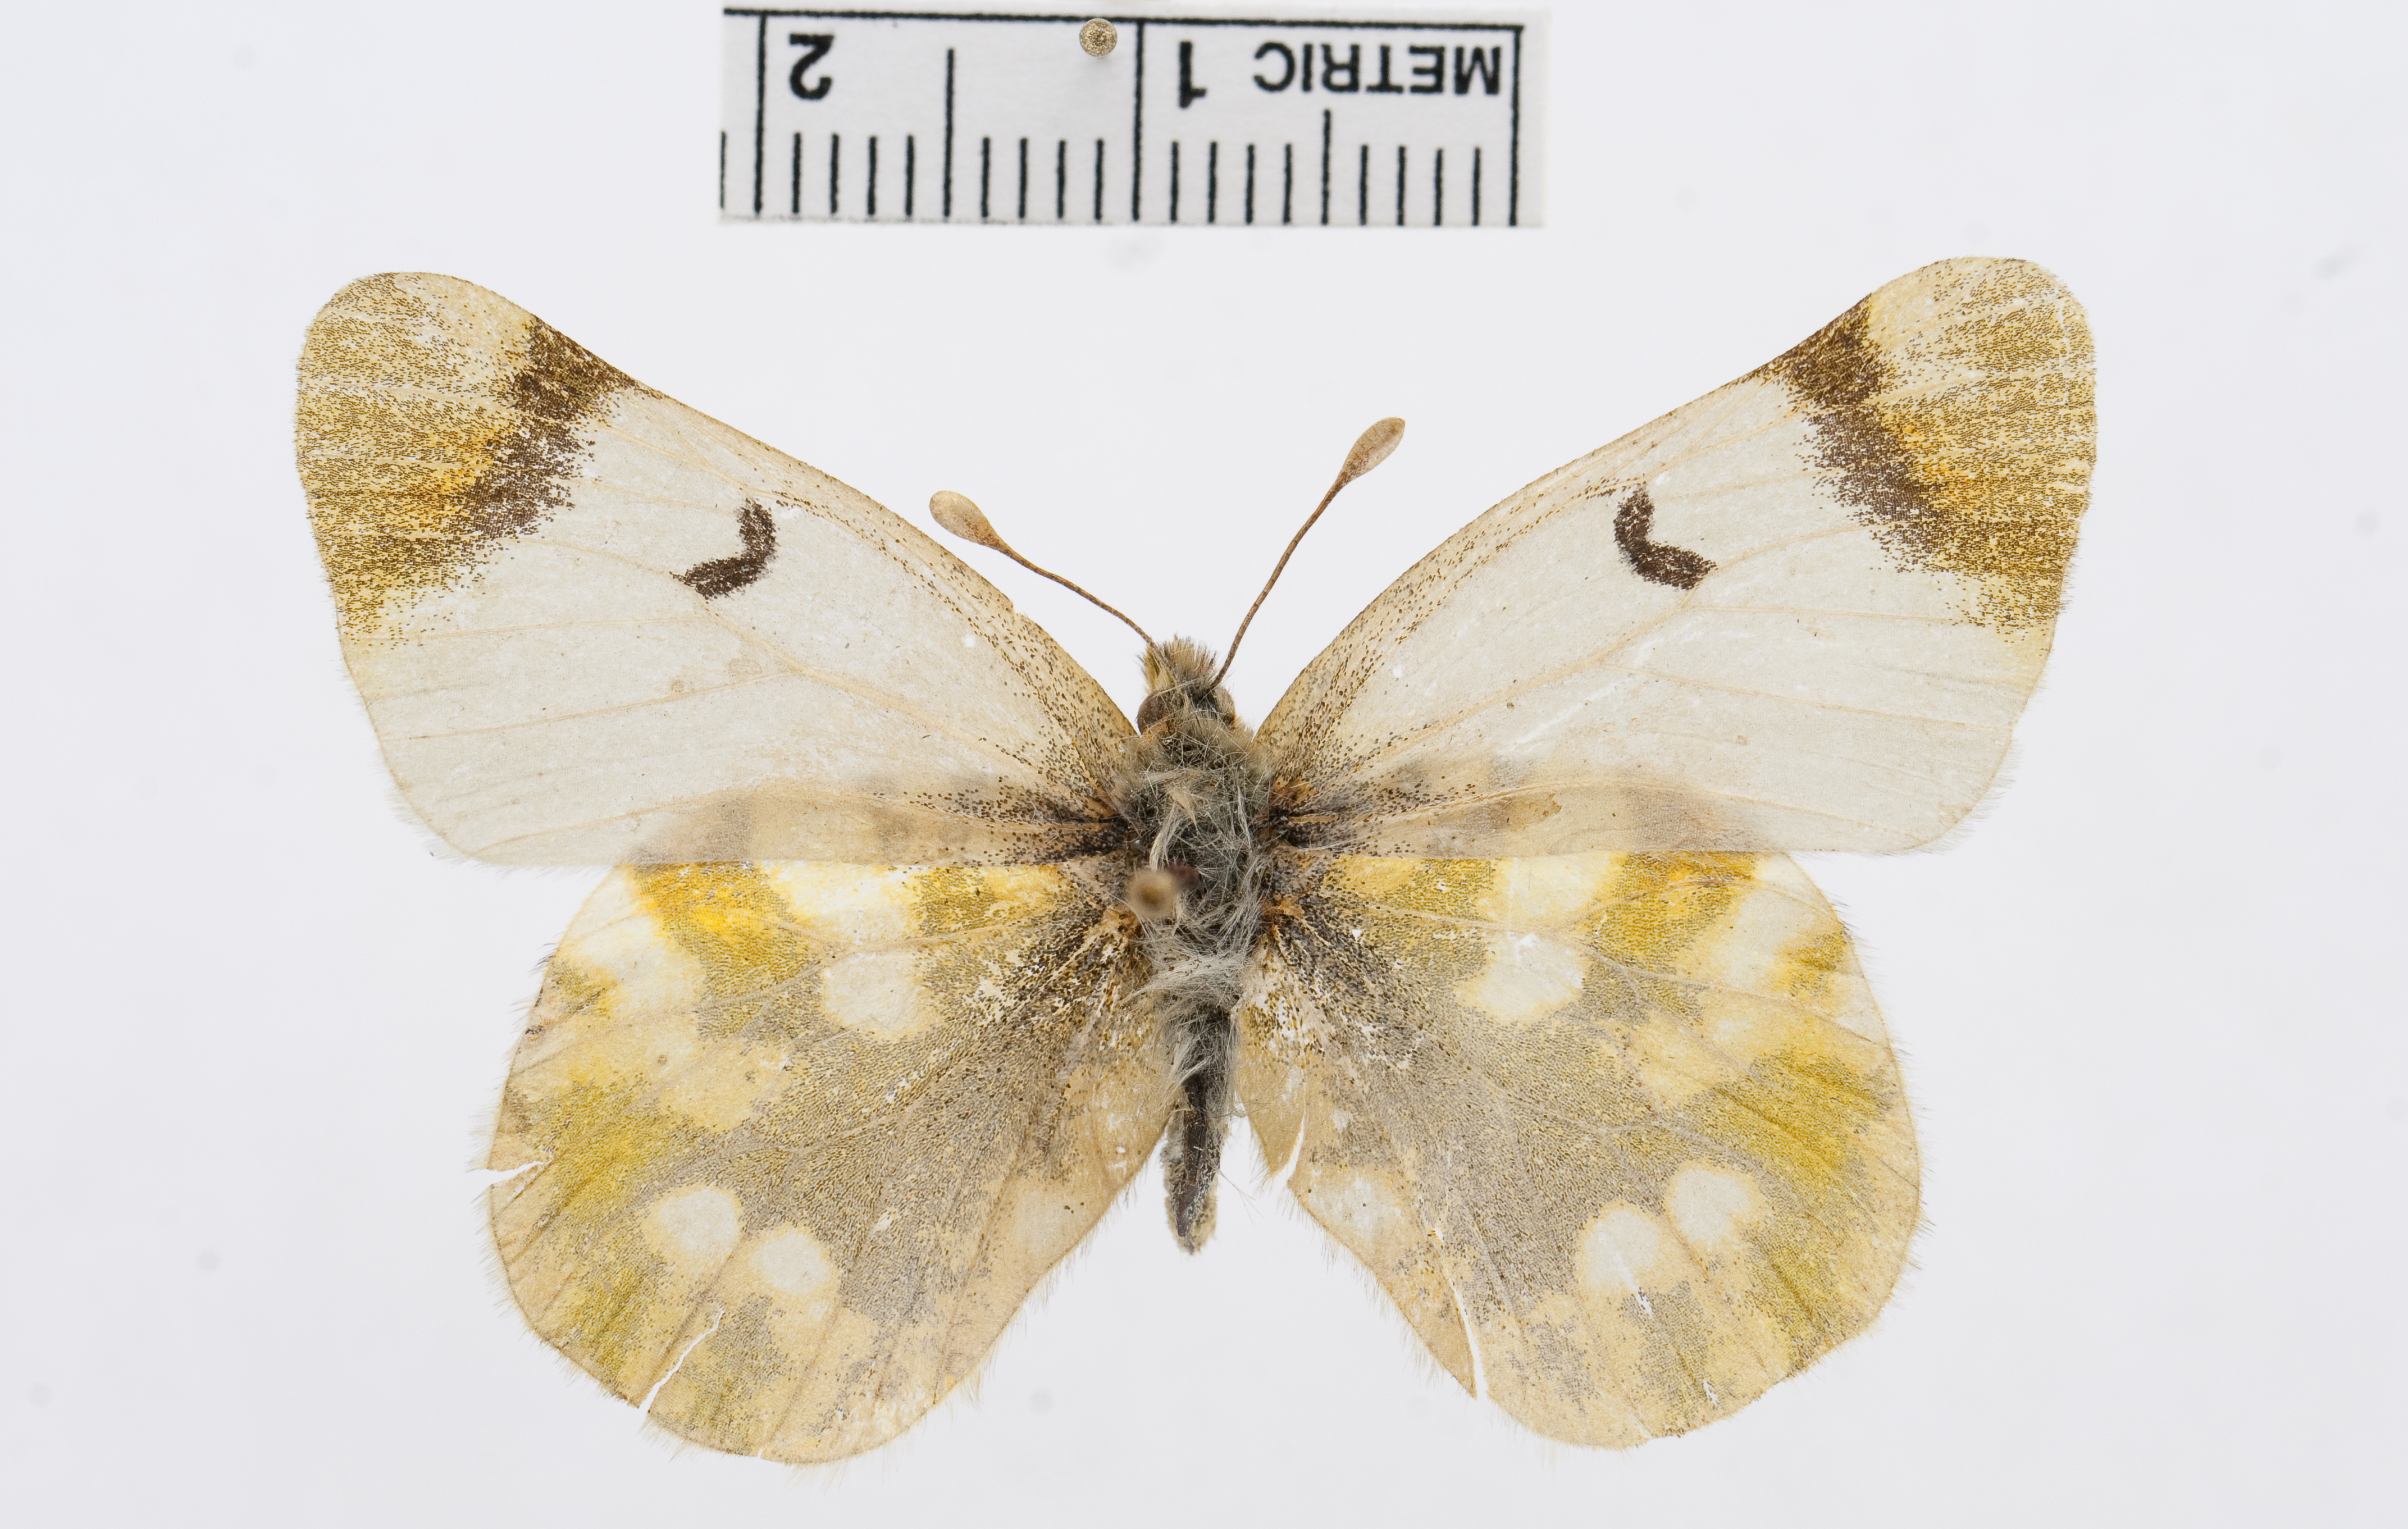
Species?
Zegris eupheme
